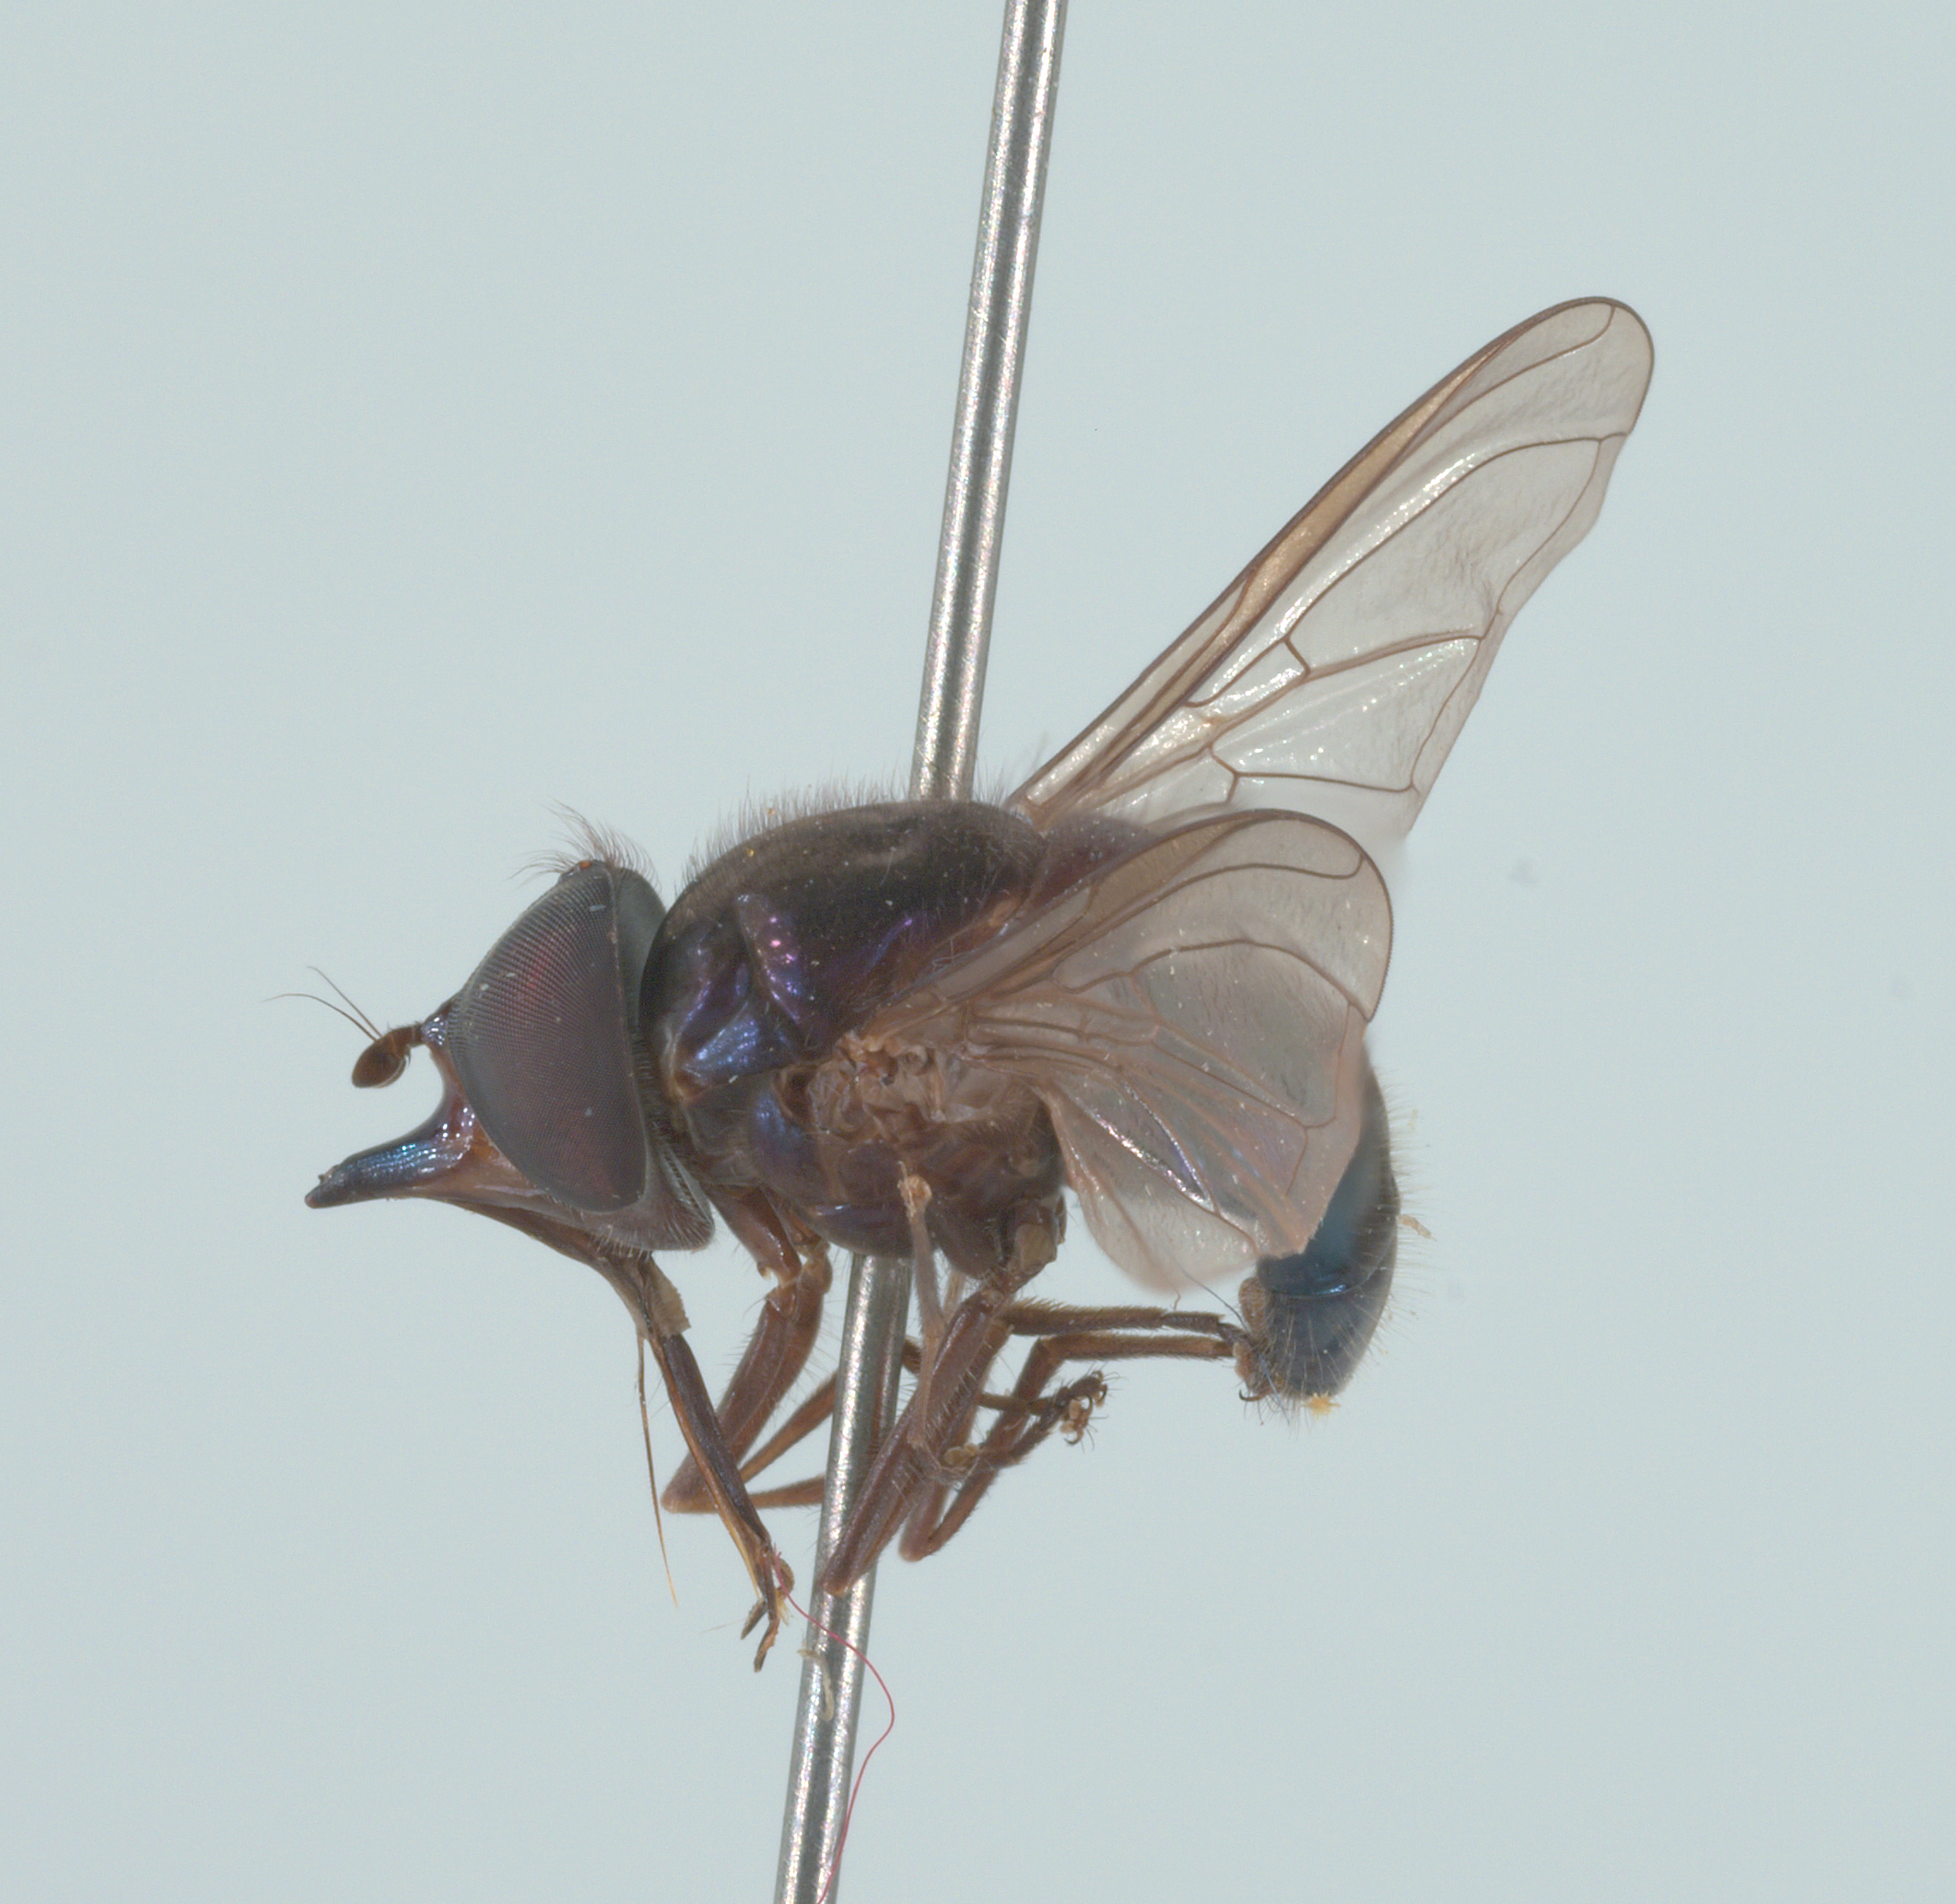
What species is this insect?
Rhingia cyanoprora
